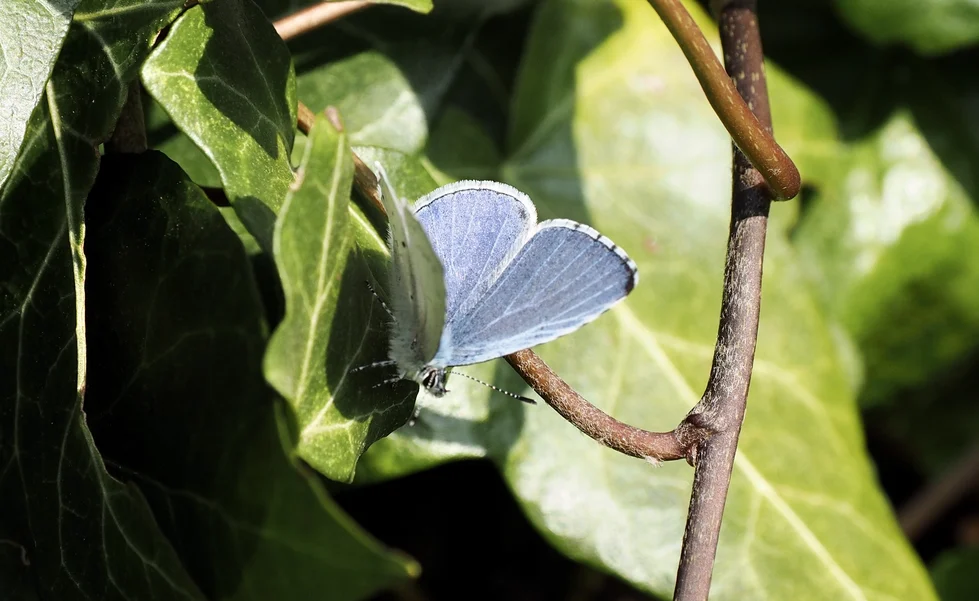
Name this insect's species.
Celastrina argiolus
